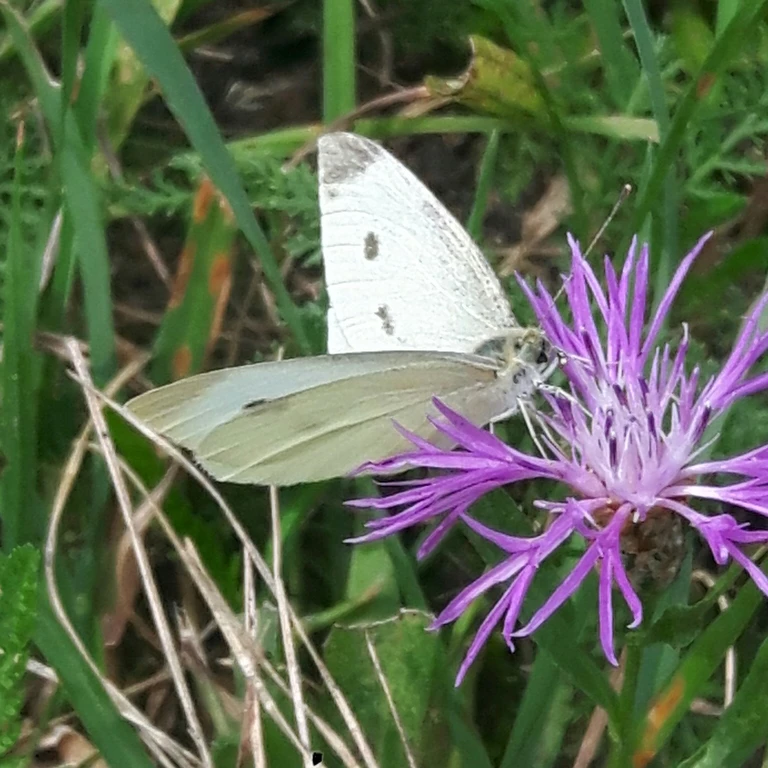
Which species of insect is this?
Pieris rapae
